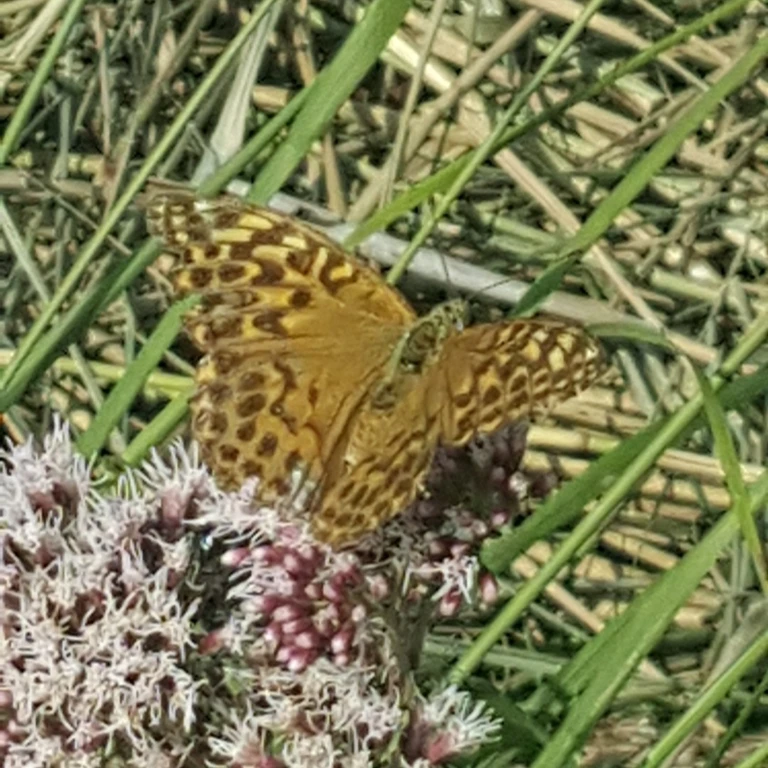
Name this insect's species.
Argynnis paphia
